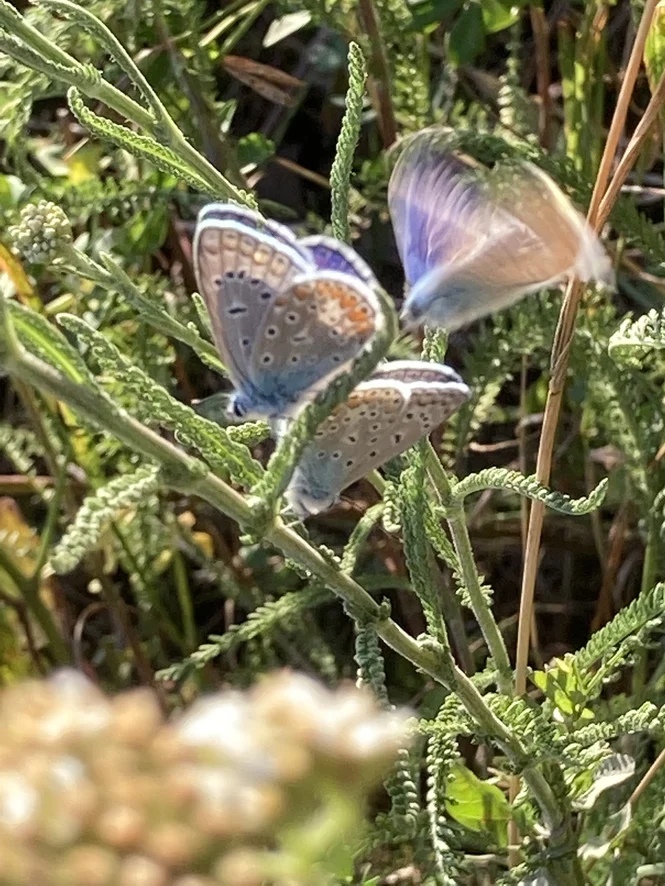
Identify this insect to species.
Polyommatus icarus
